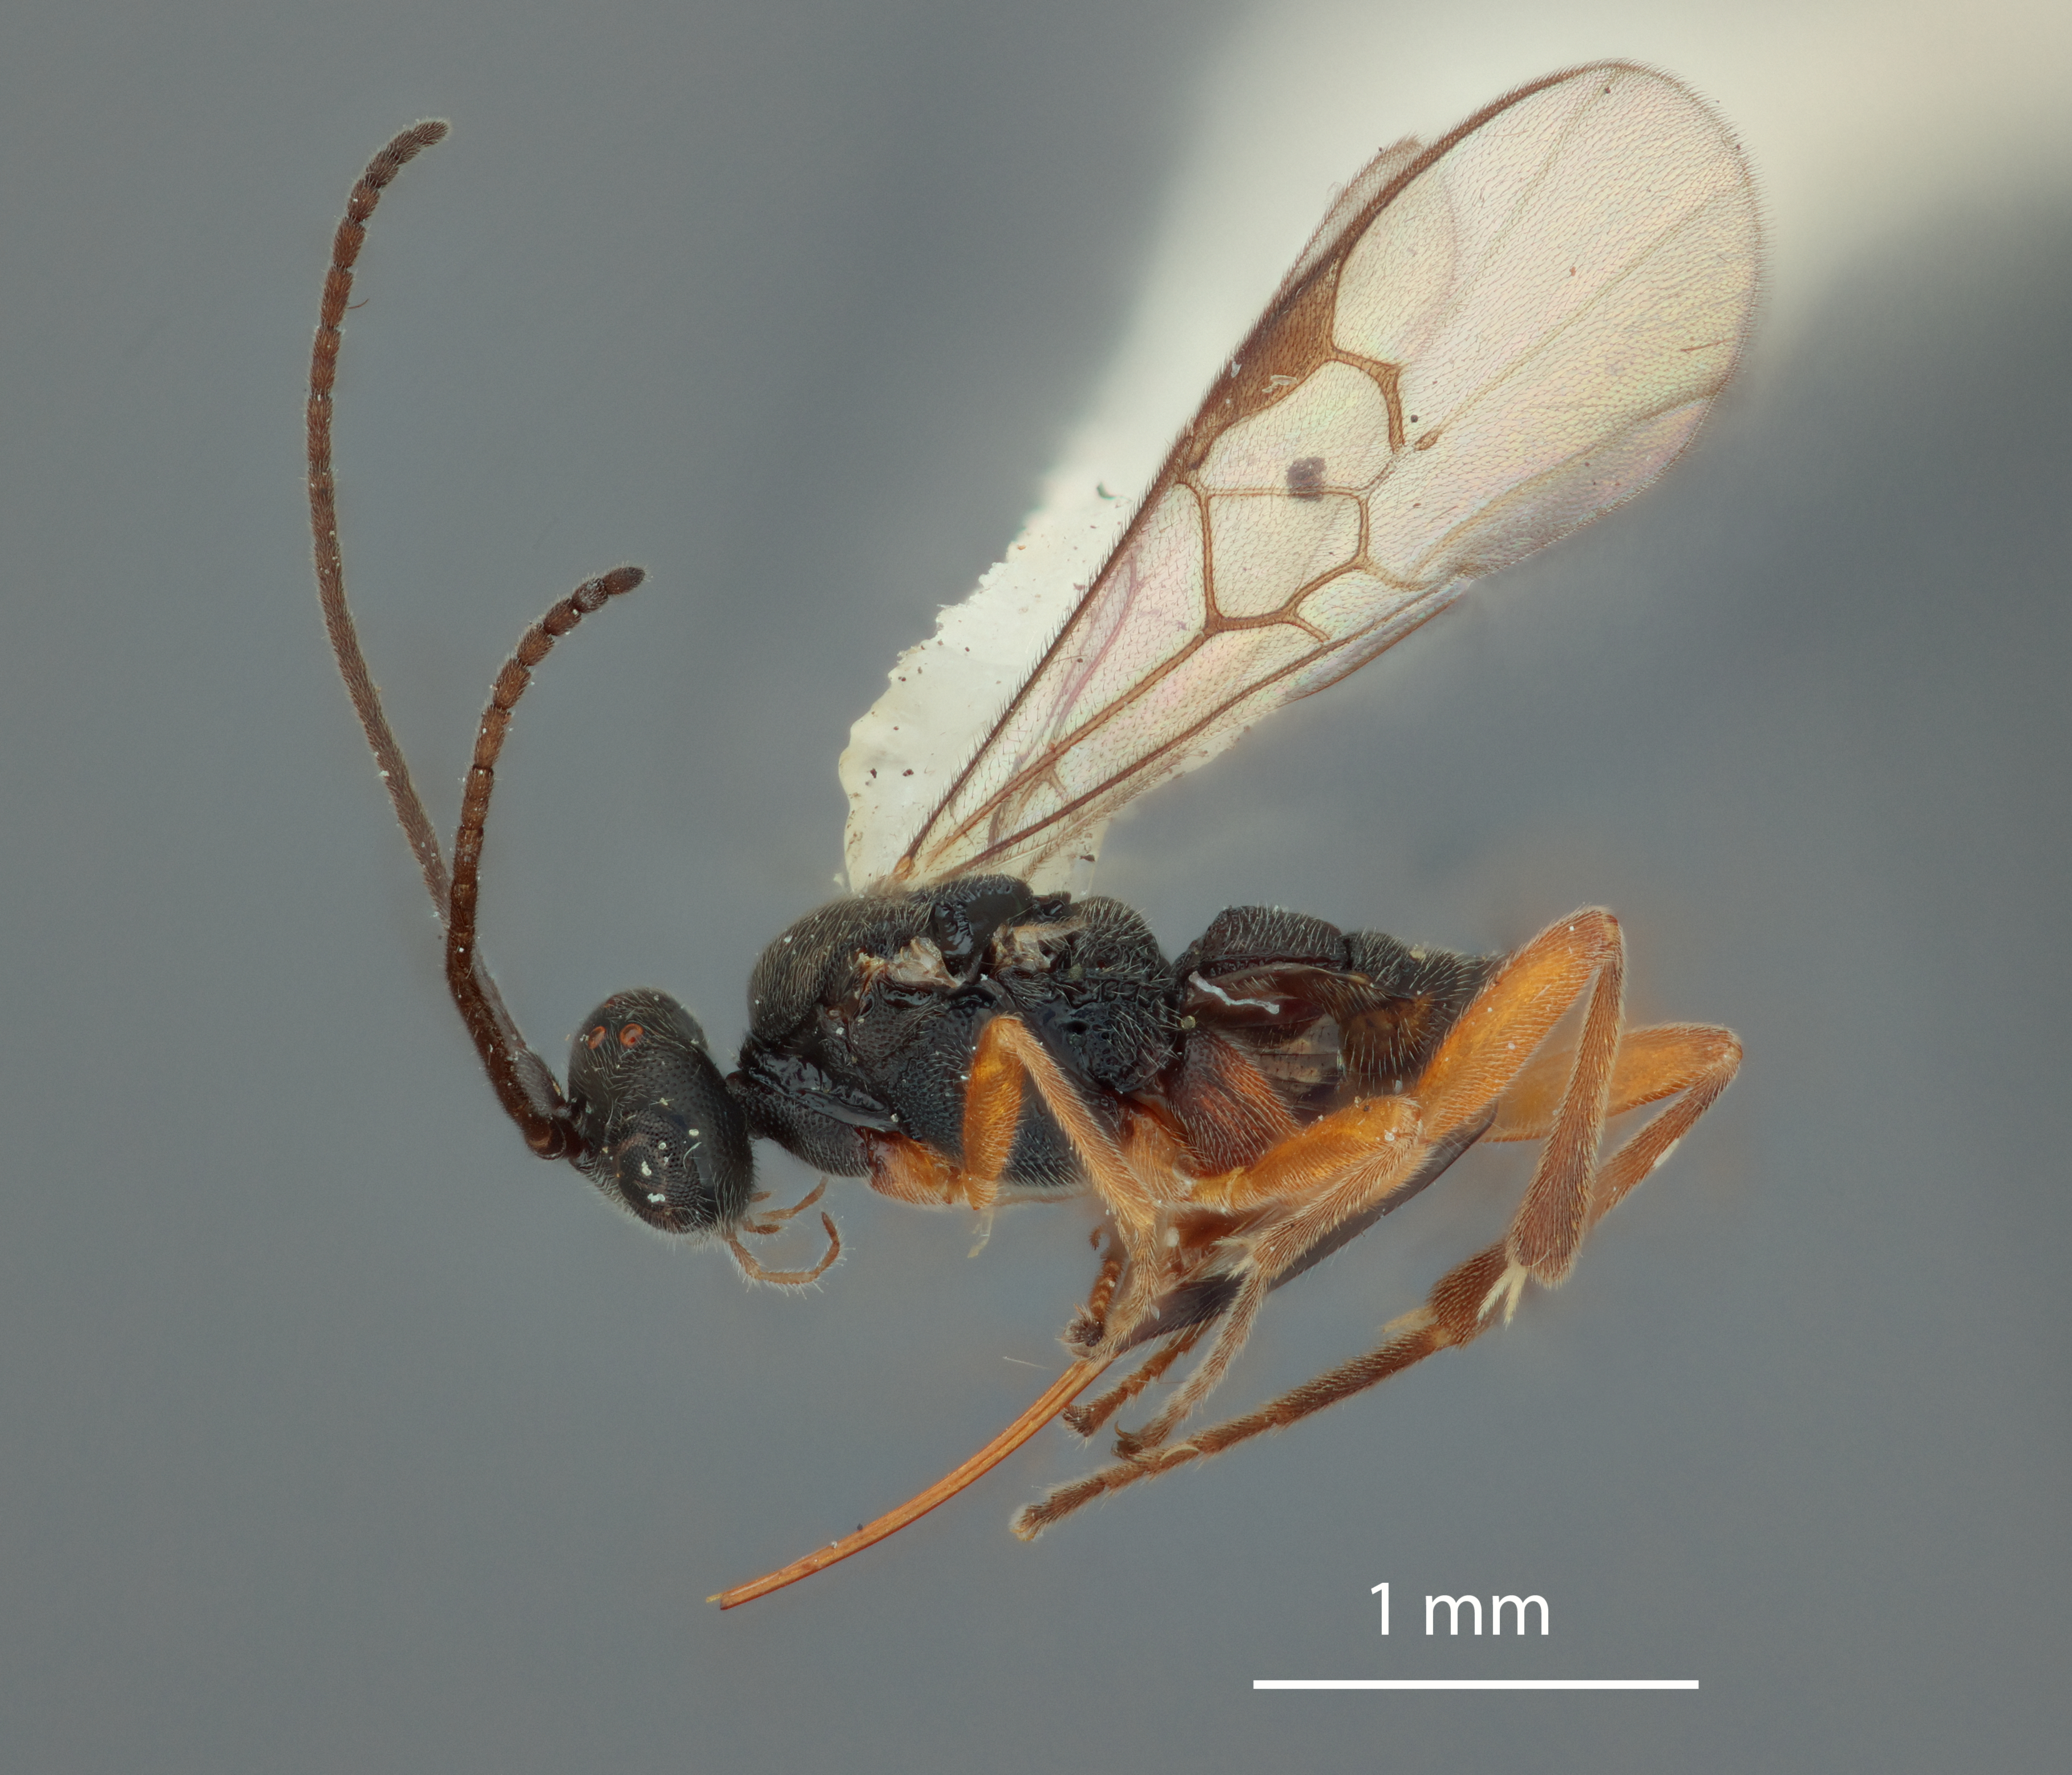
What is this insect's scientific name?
Exoryza minnesota
